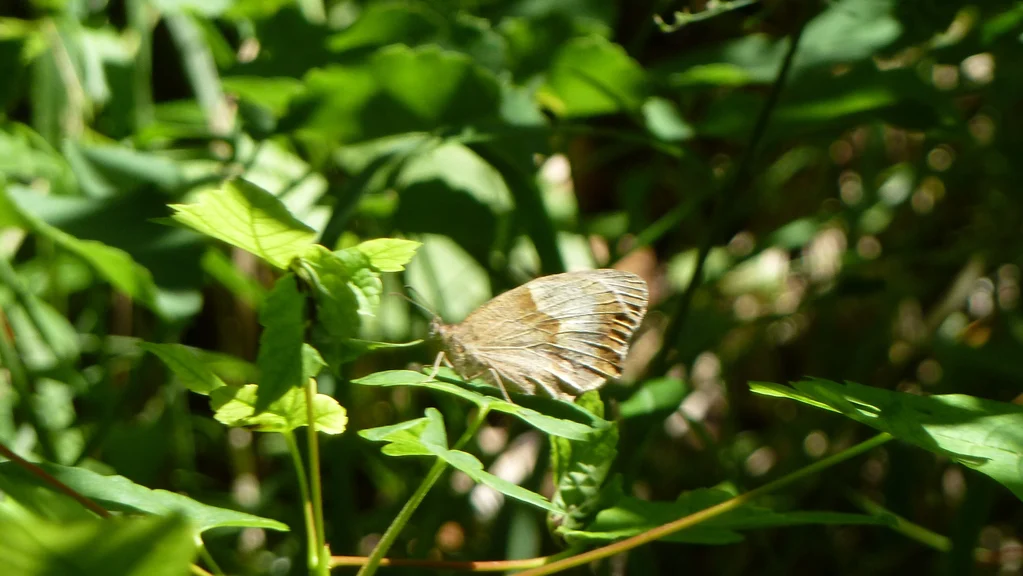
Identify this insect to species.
Maniola jurtina
